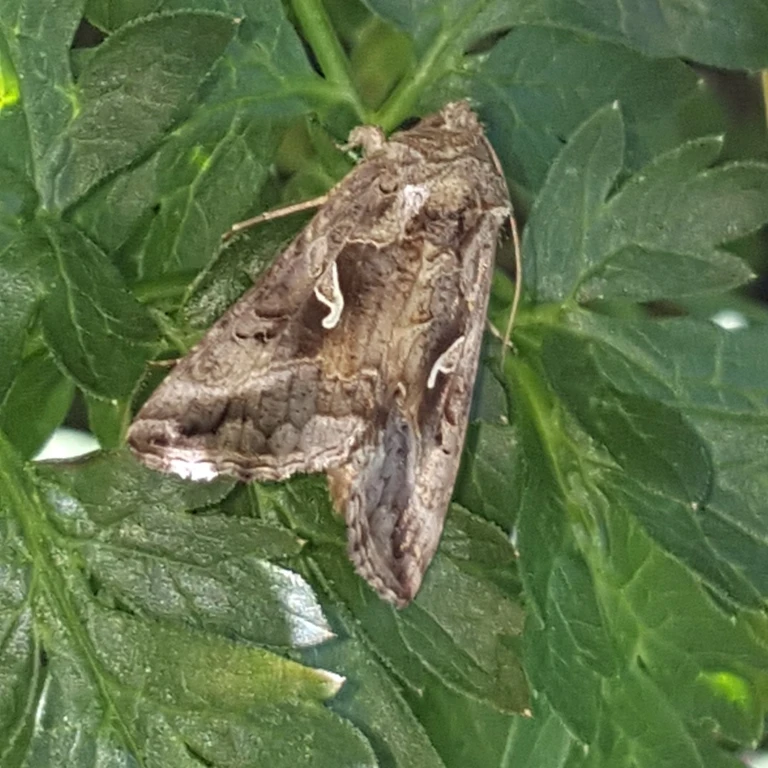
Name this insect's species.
Autographa gamma
